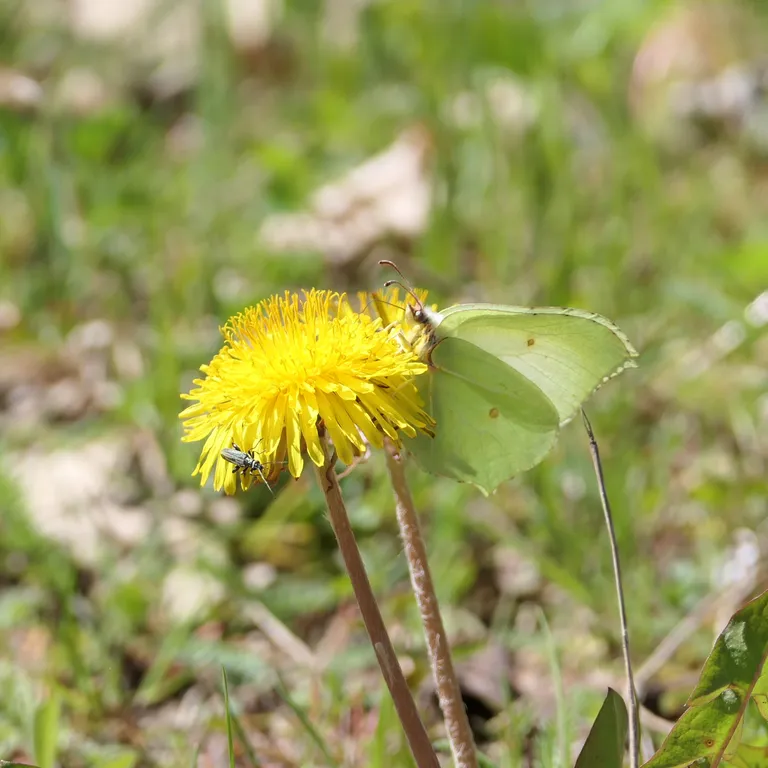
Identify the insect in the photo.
Gonepteryx rhamni
